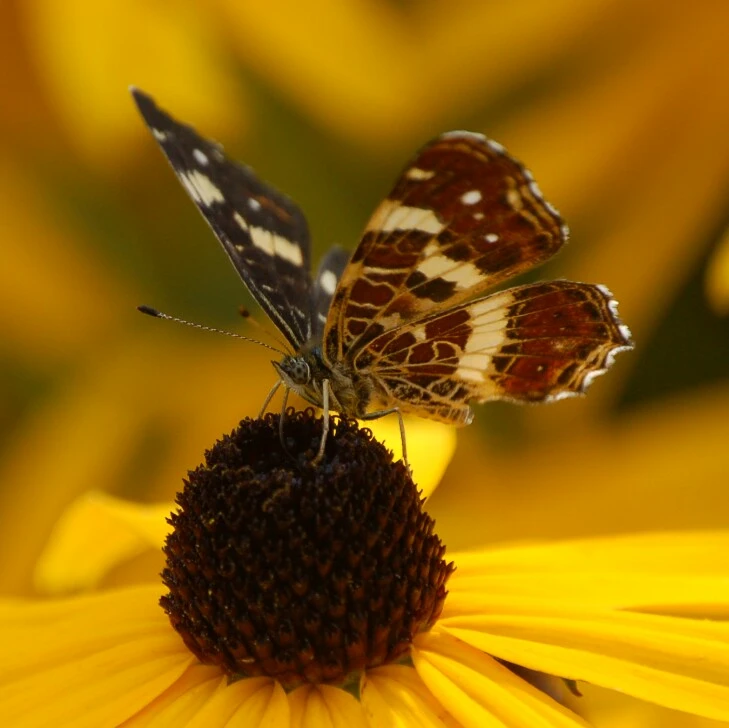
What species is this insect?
Araschnia levana
